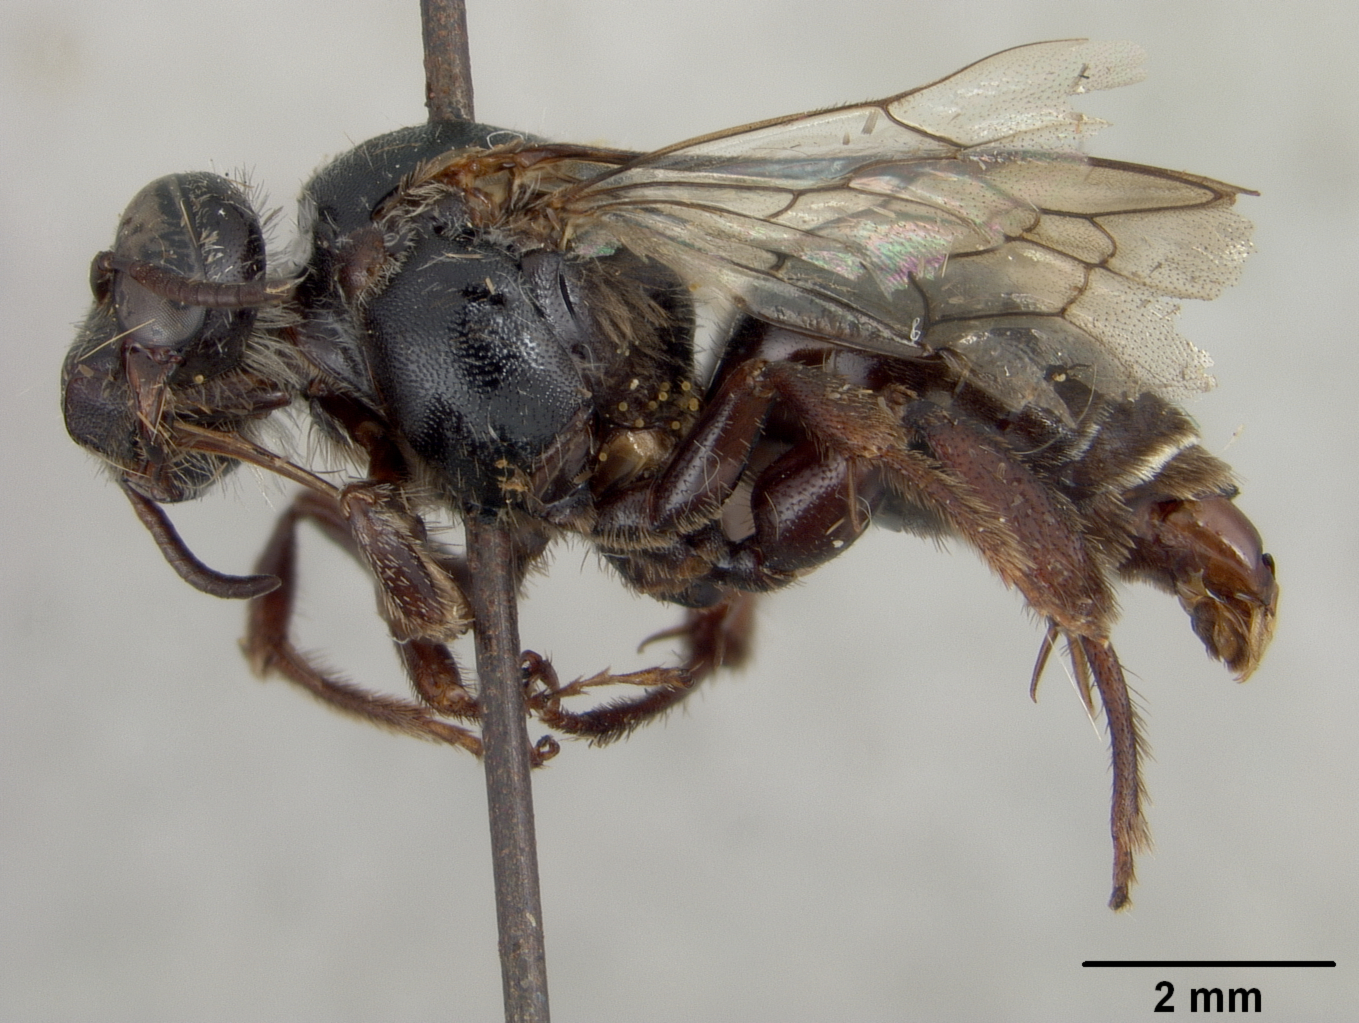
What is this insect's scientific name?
Exomalopsis monozonula
